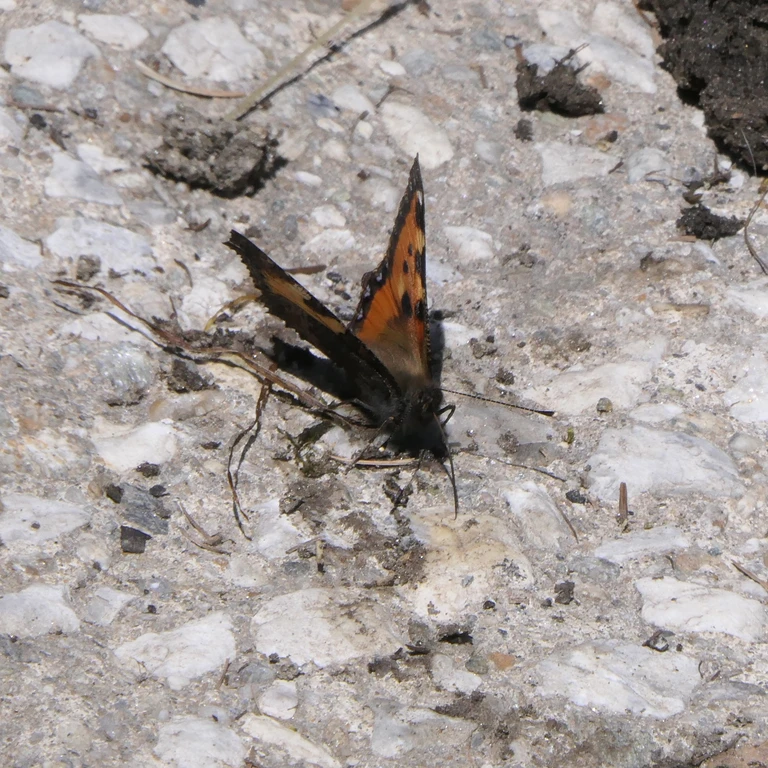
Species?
Aglais urticae
